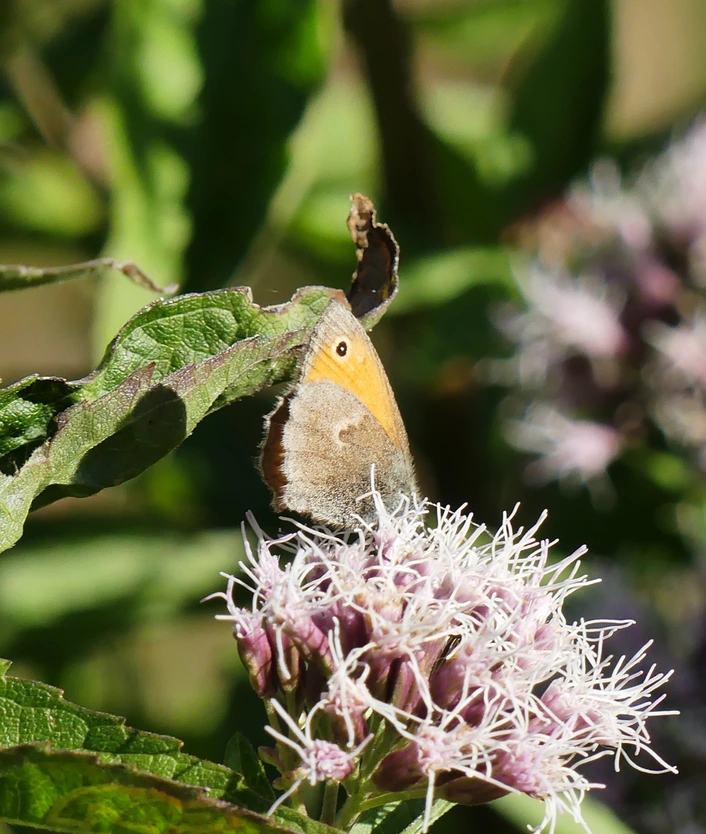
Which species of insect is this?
Coenonympha pamphilus
